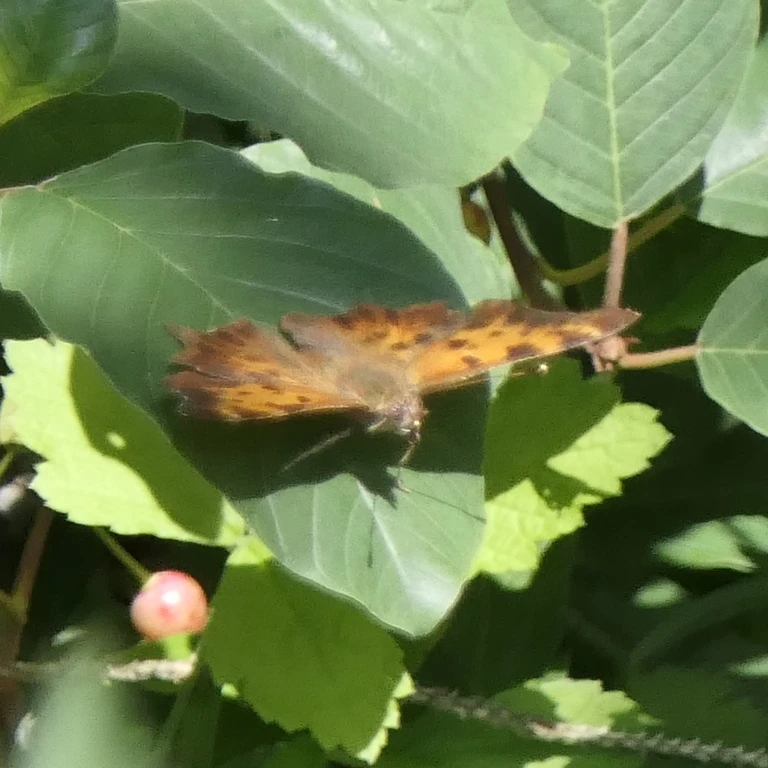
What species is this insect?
Polygonia c-album
